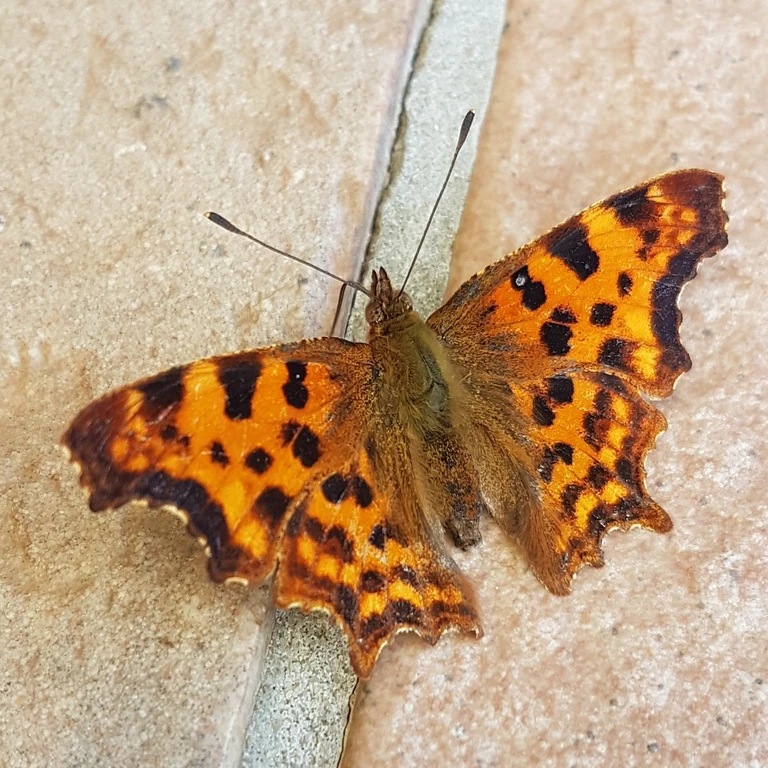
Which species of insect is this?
Polygonia c-album
